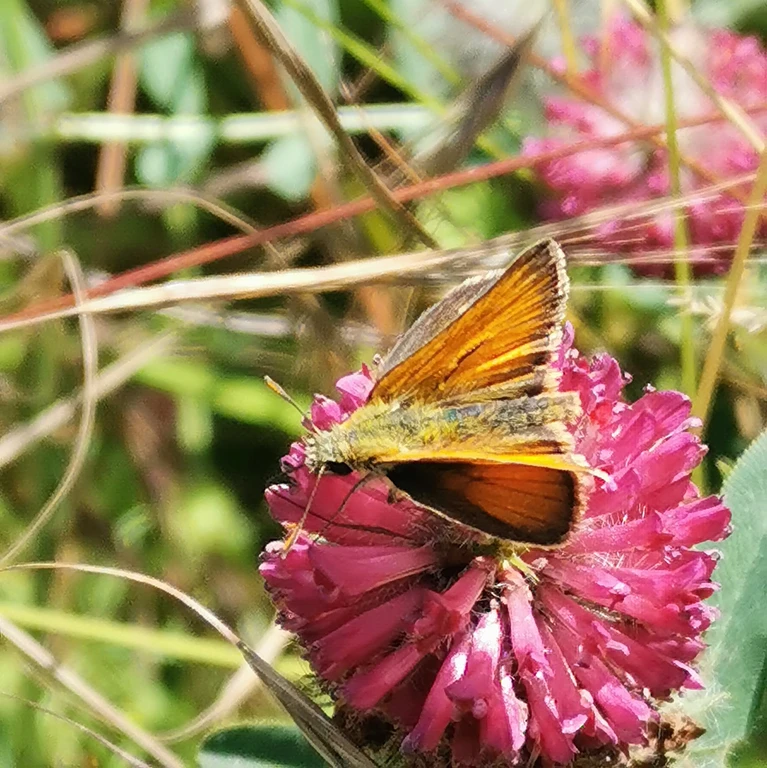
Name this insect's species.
Thymelicus sylvestris
